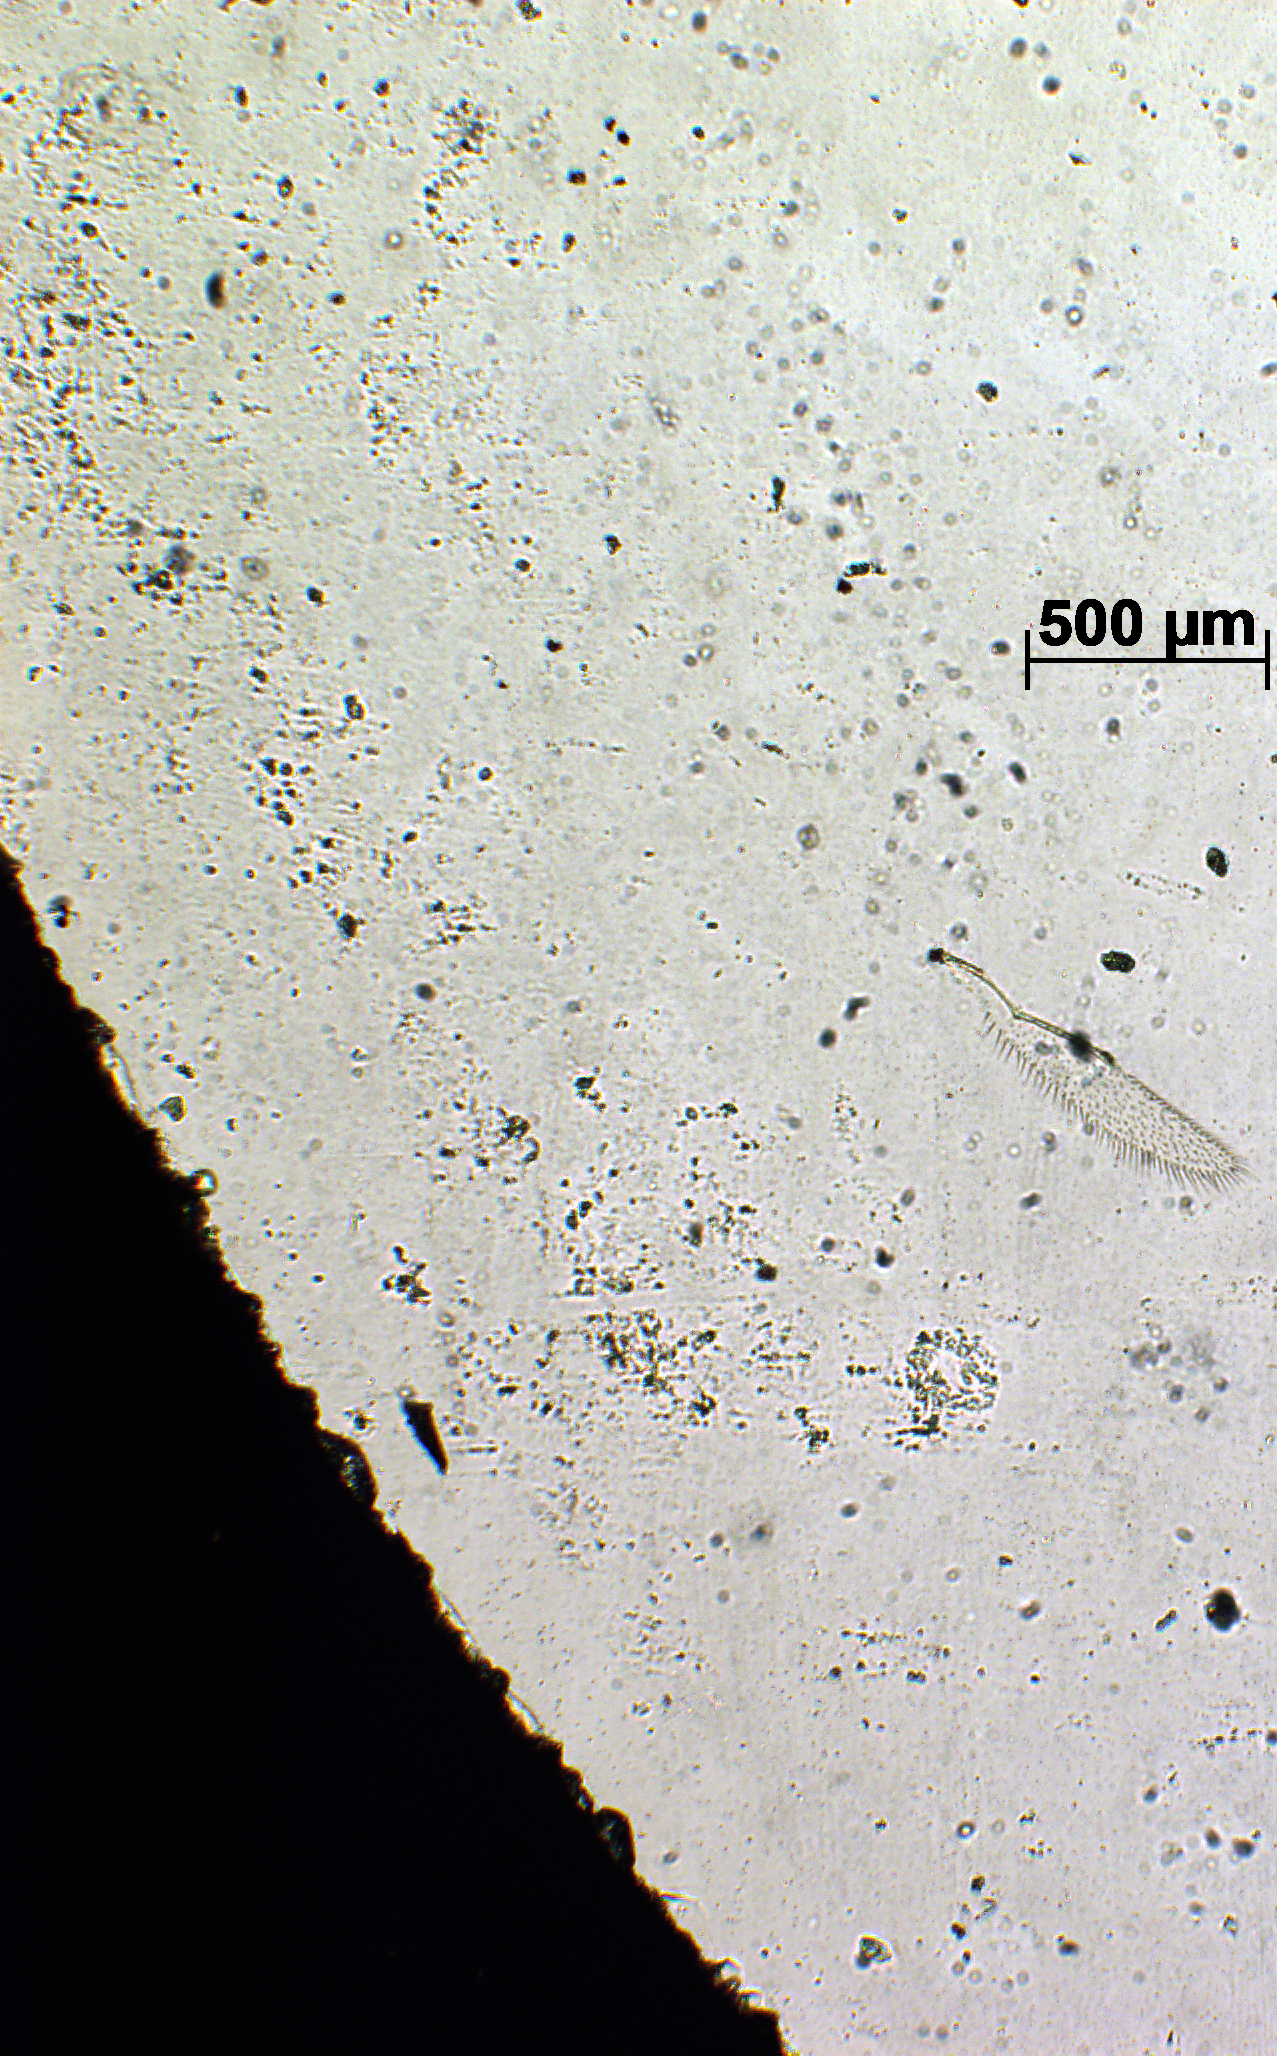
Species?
Elasmus cyanomontanus
